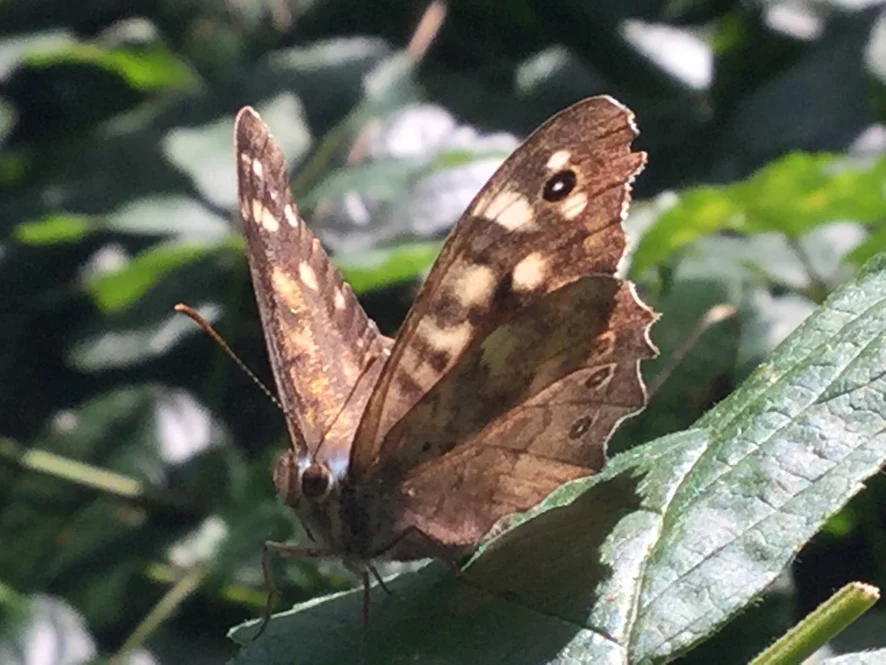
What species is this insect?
Pararge aegeria
